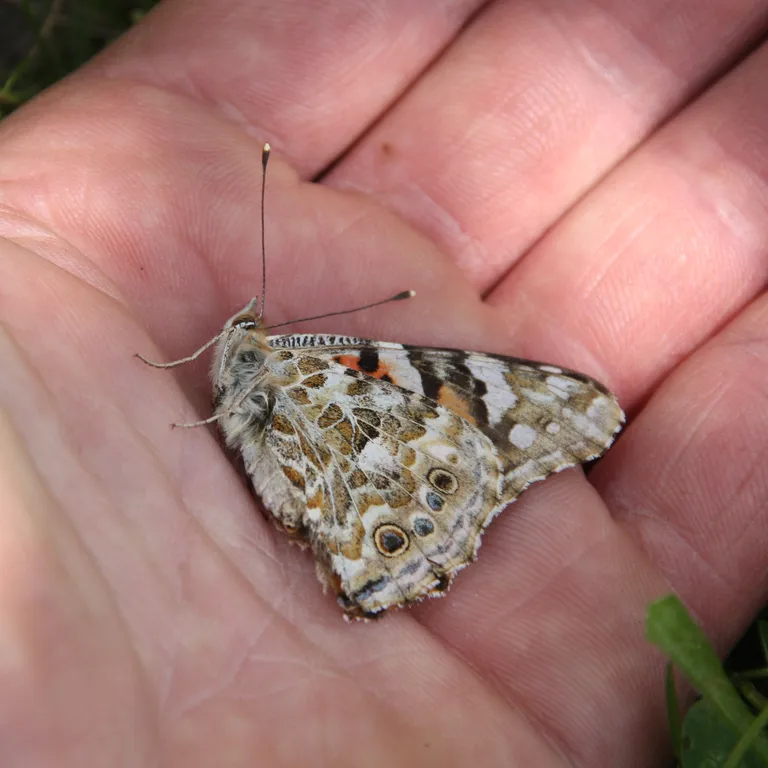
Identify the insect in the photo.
Vanessa cardui
